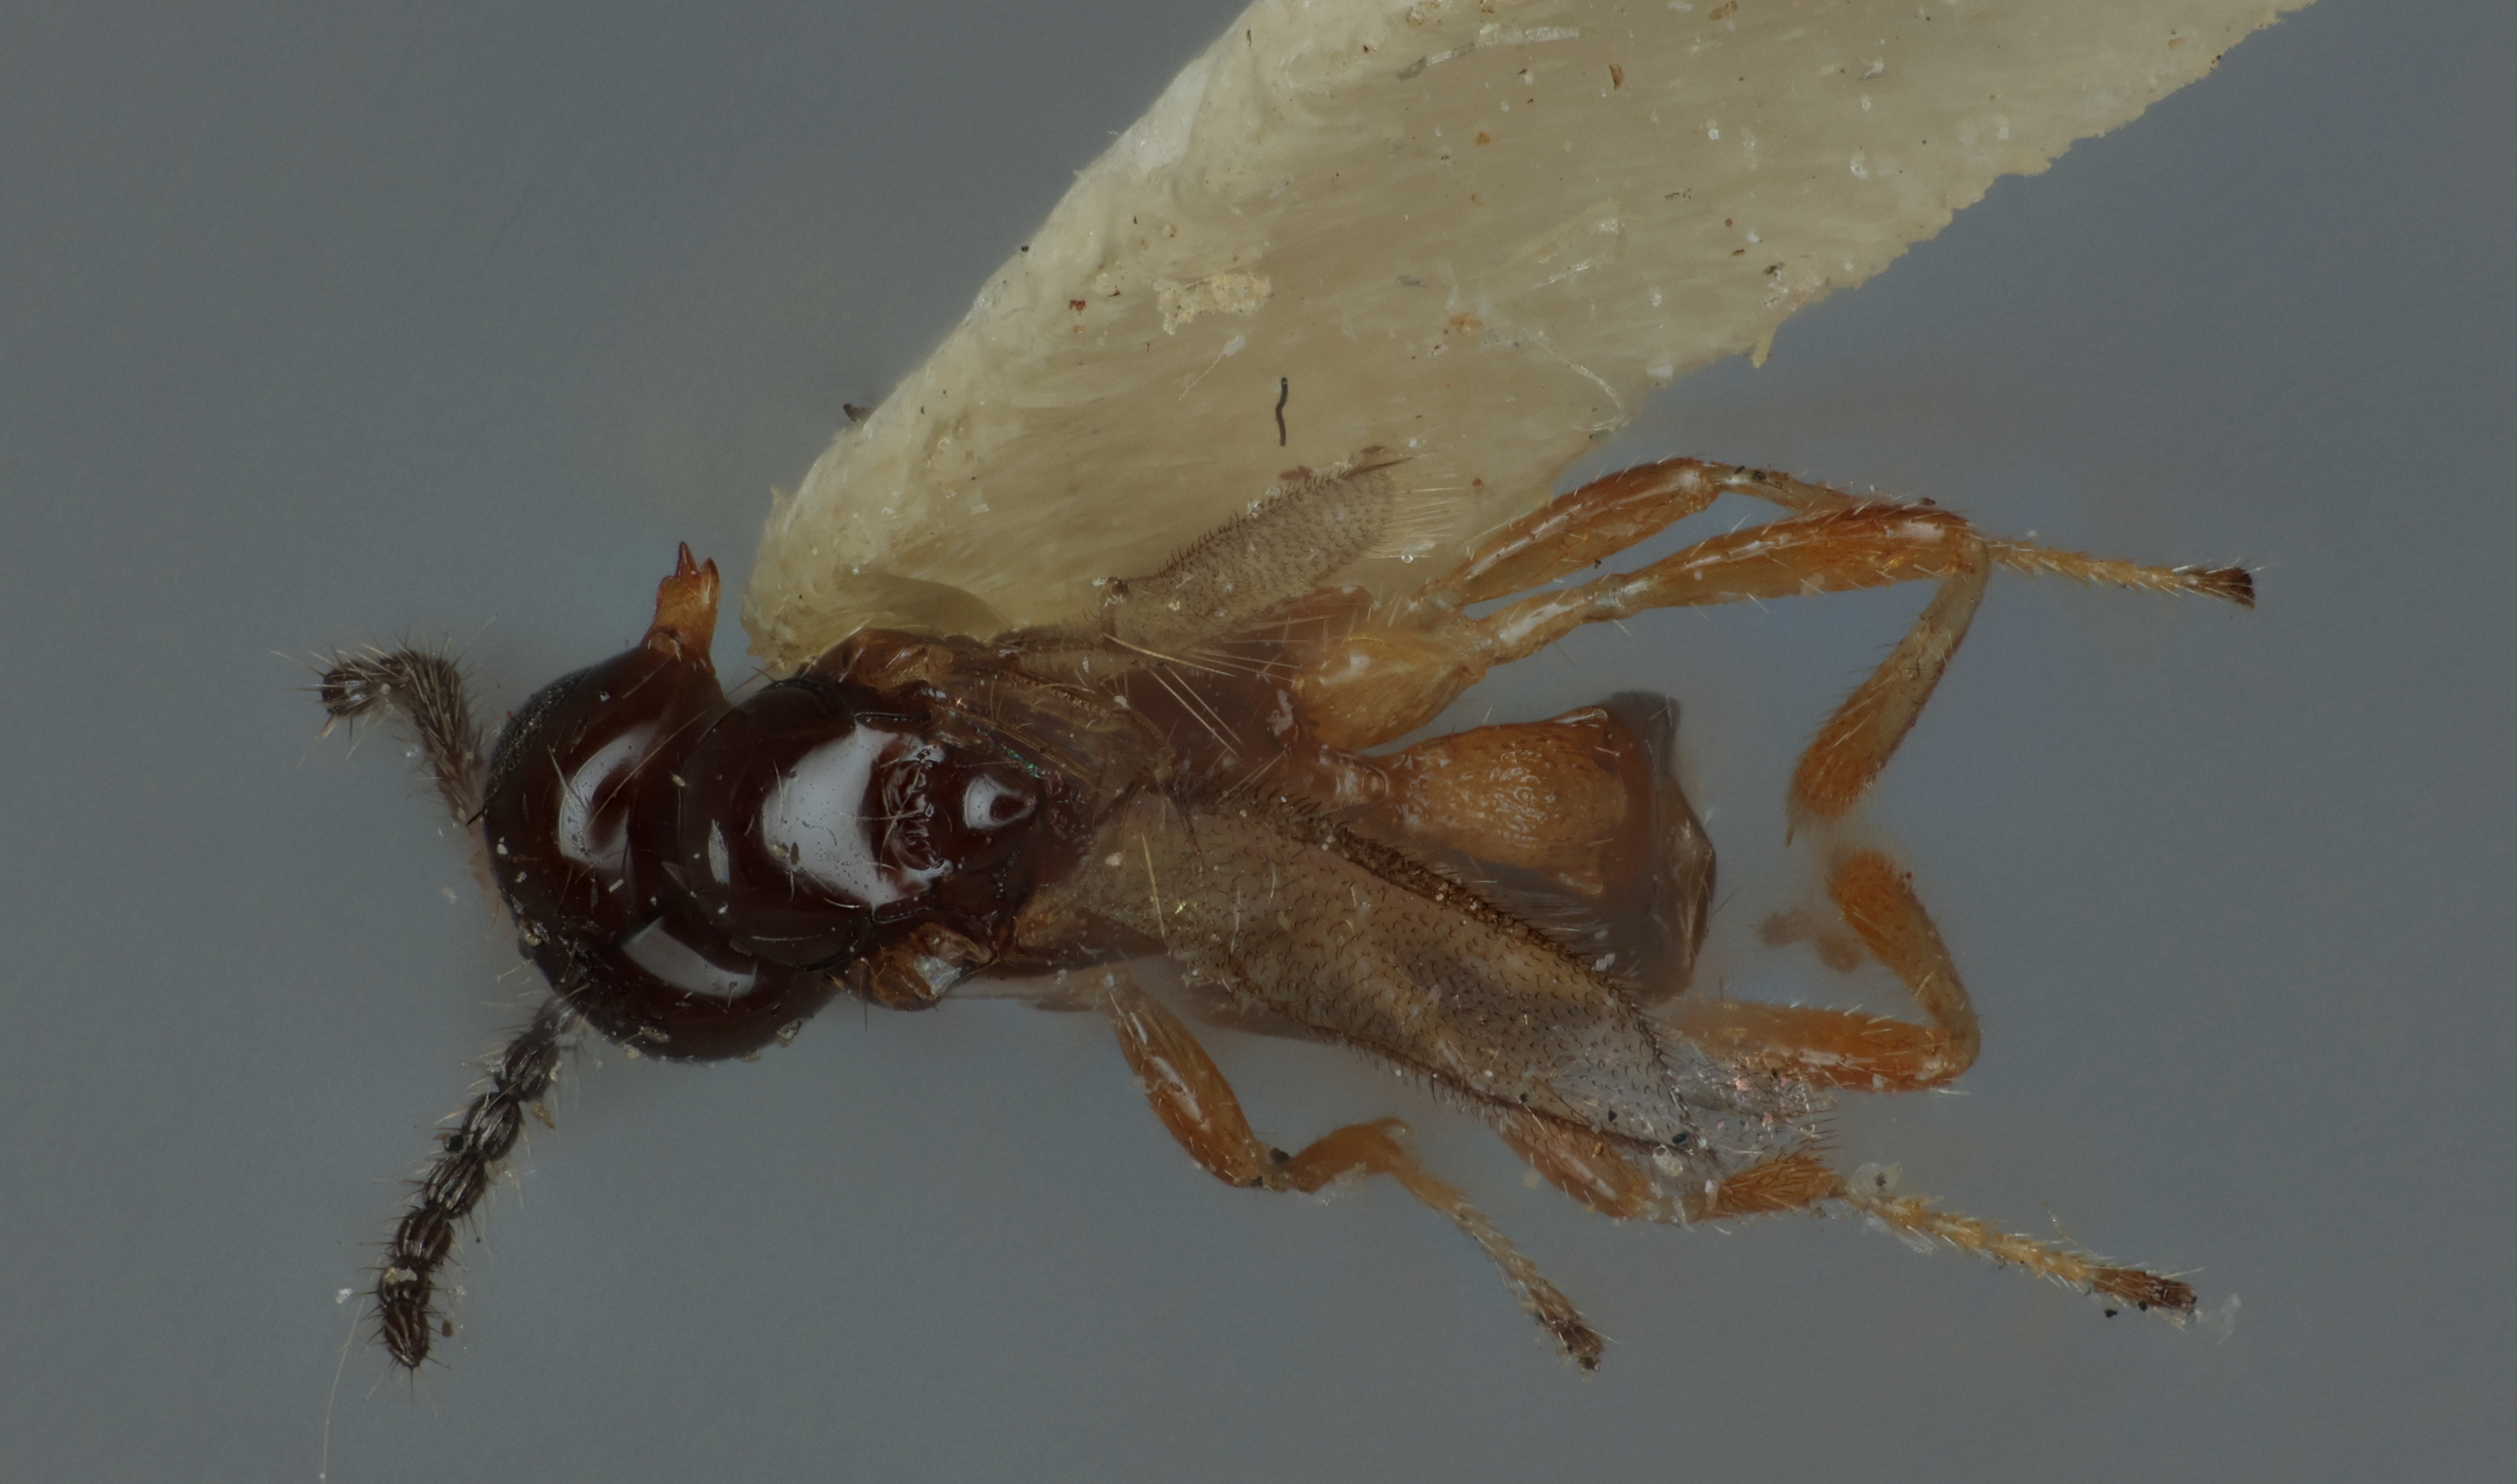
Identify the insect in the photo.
Synaldis trematosa
